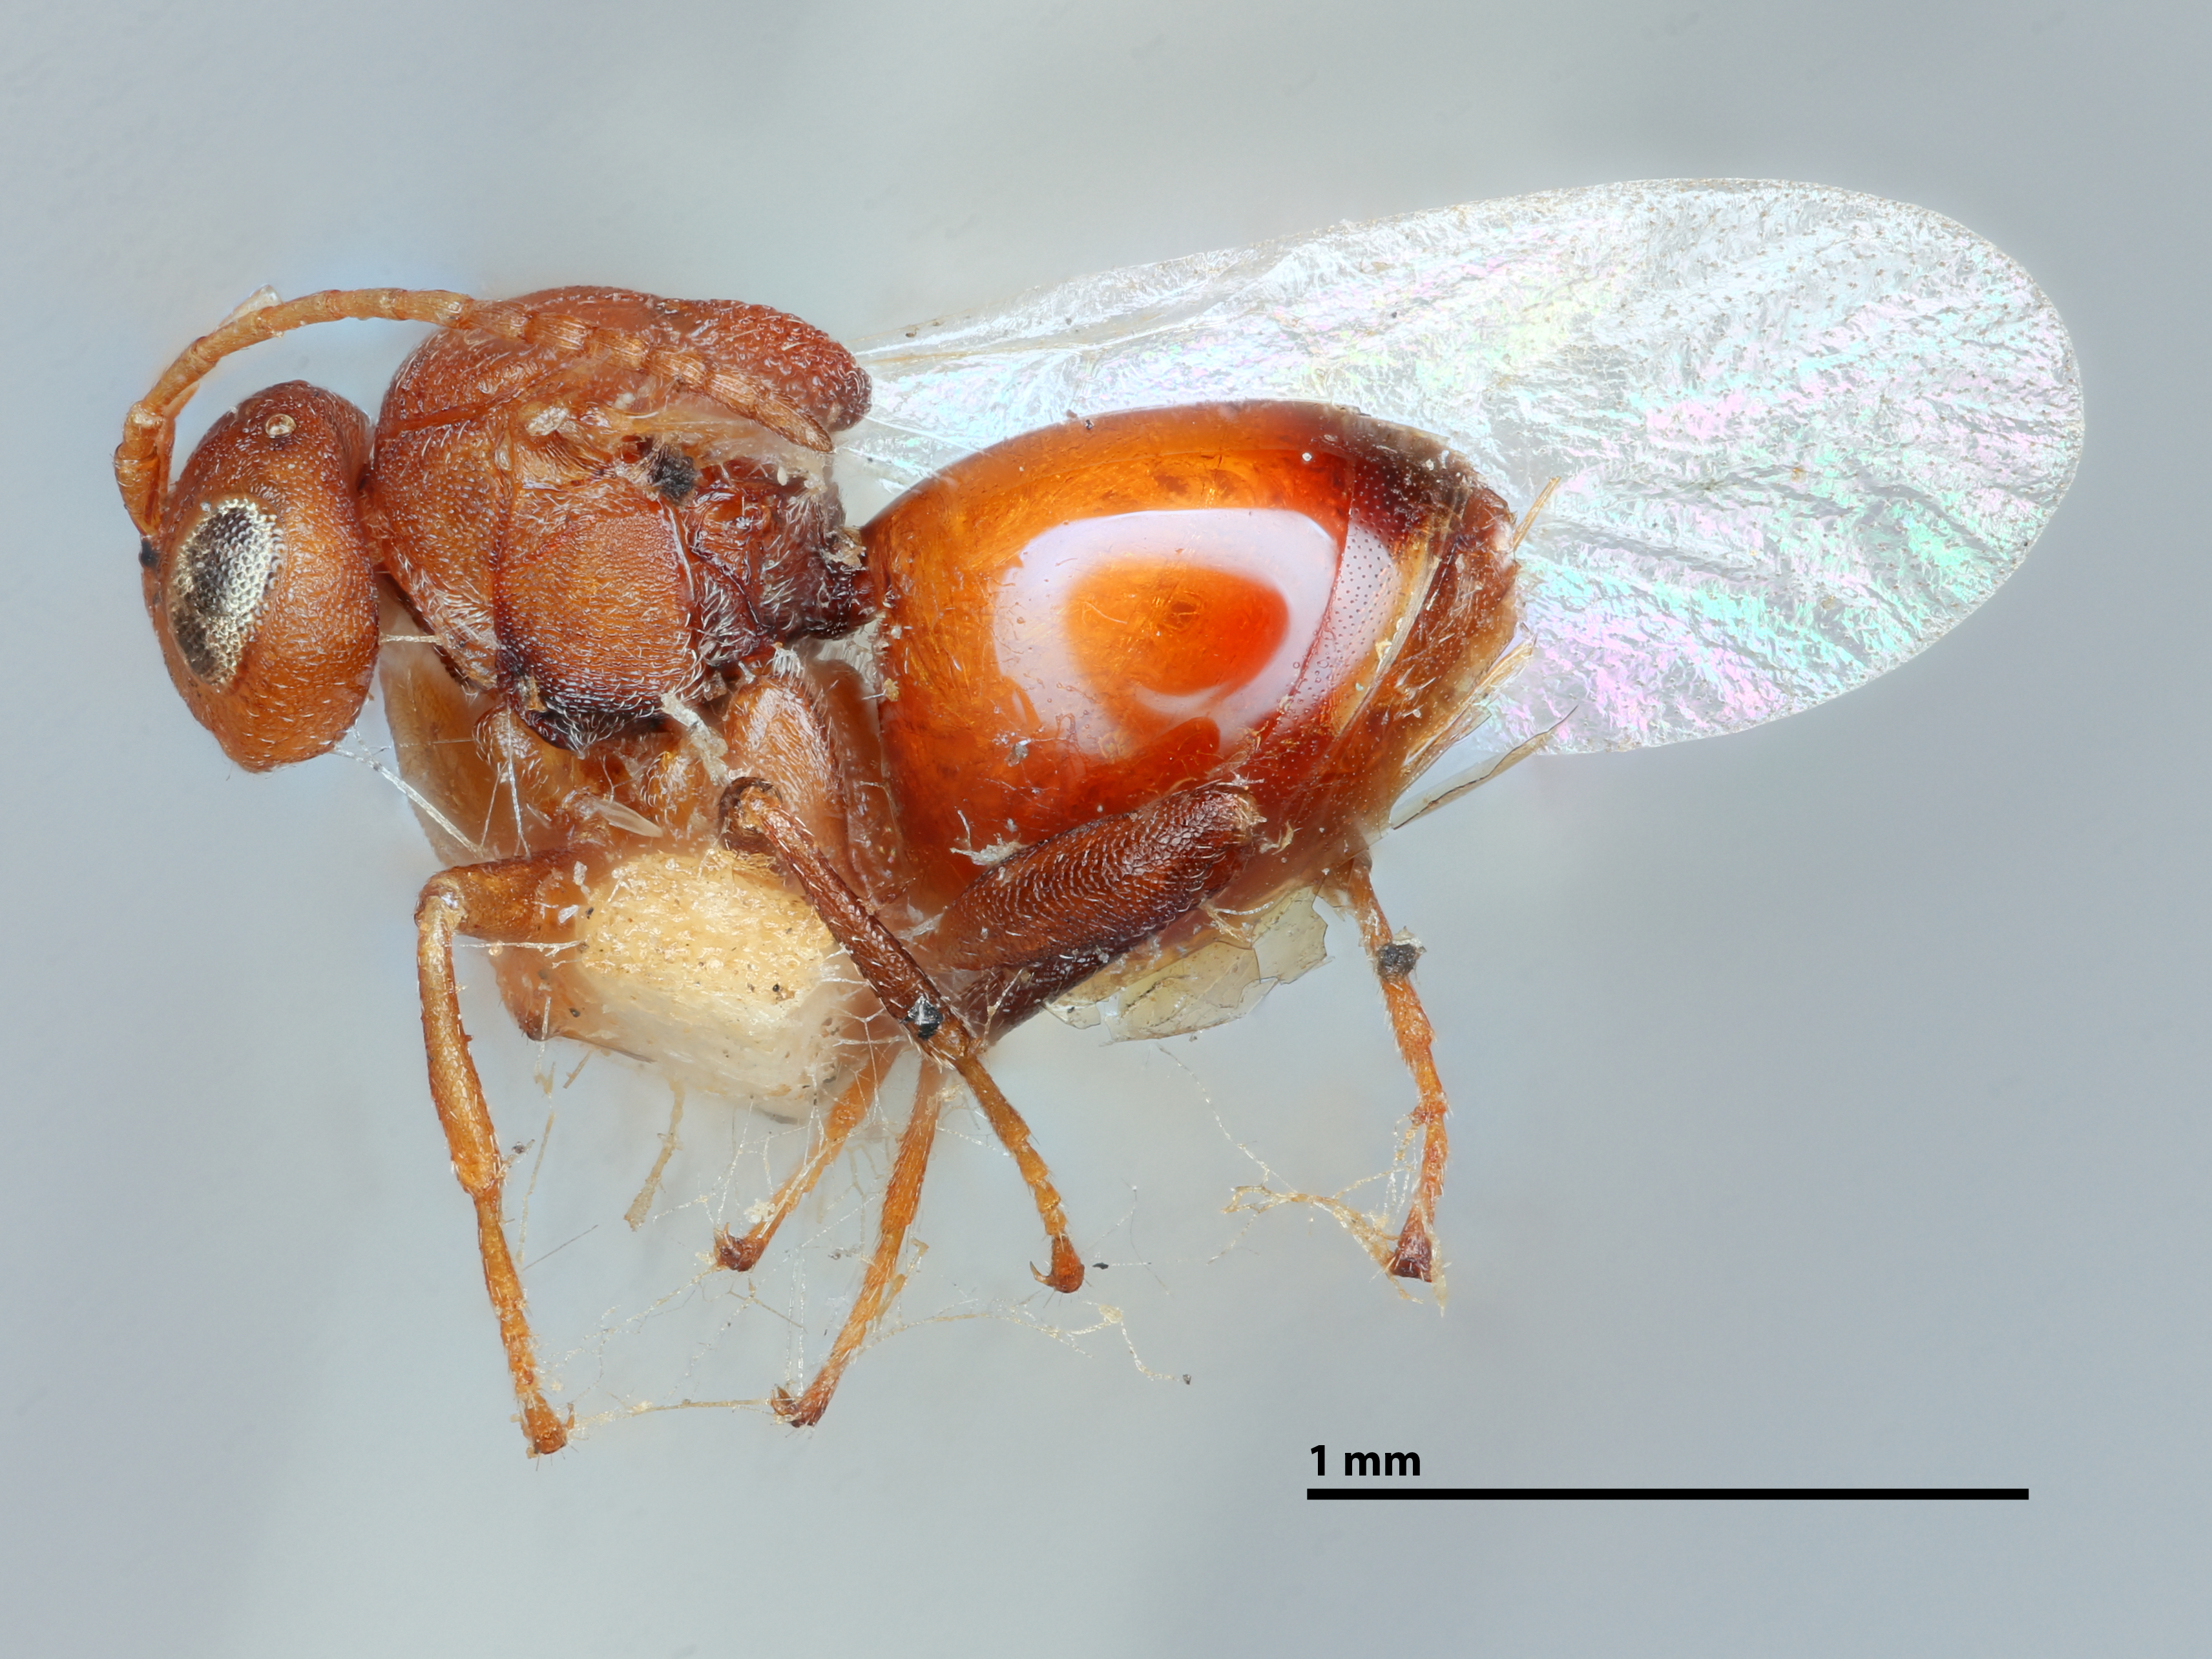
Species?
Andricus topiarius
